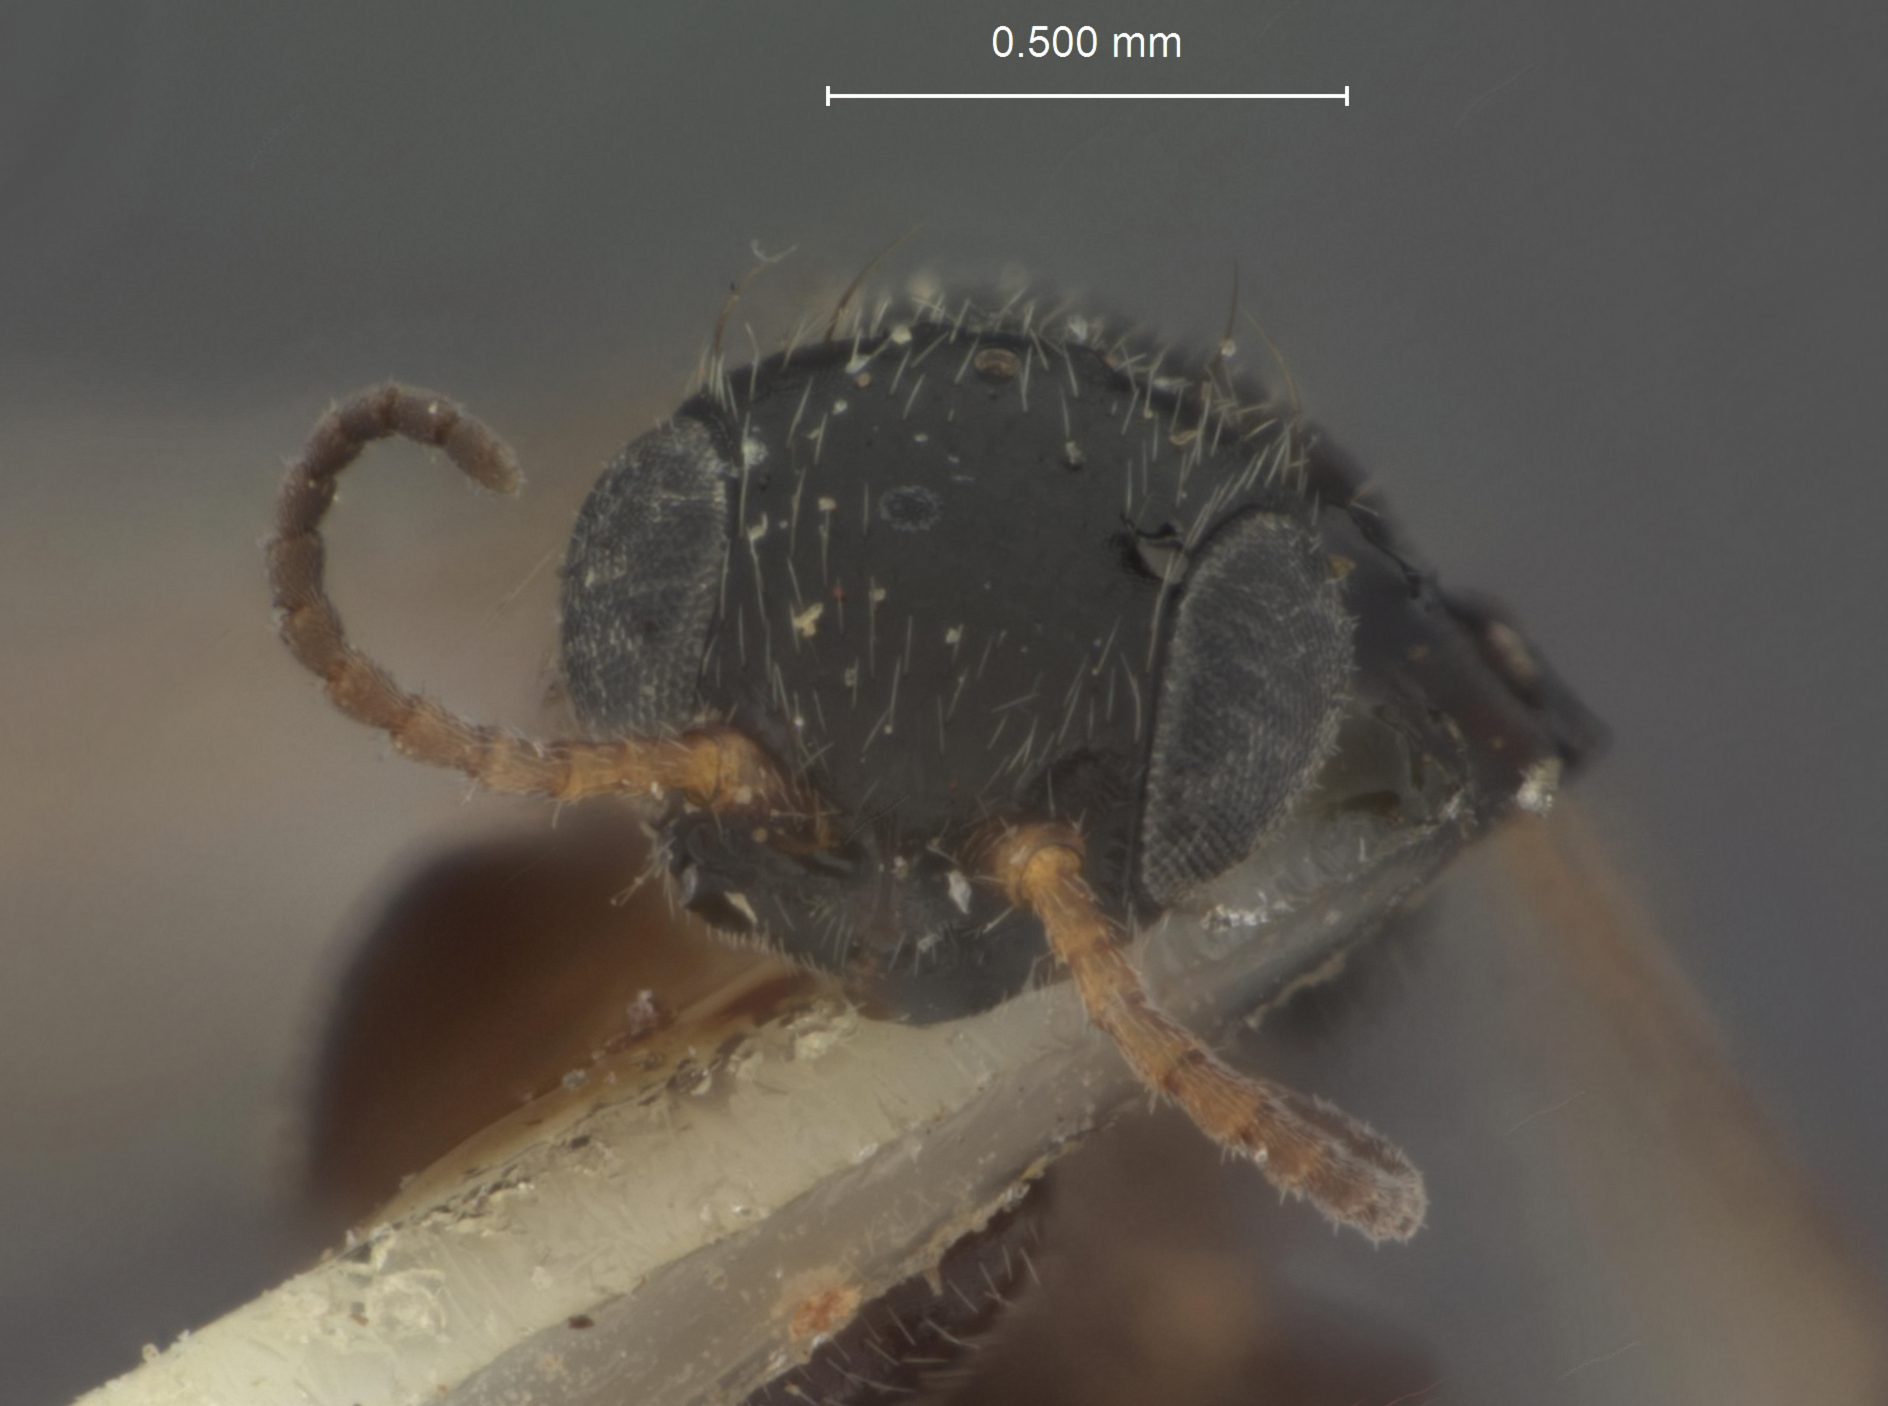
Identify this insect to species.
Perisierola angulata
